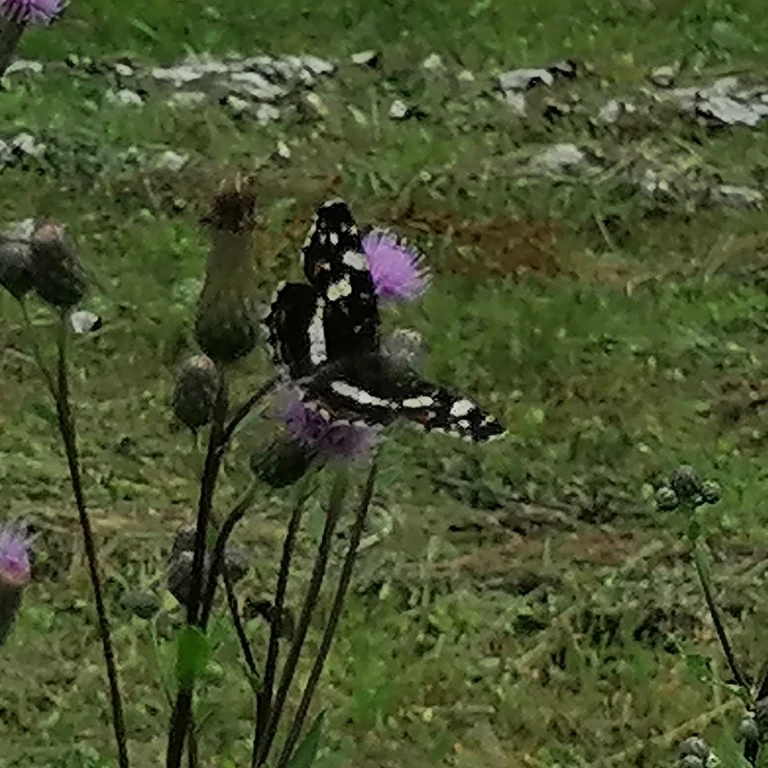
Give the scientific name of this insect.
Araschnia levana
